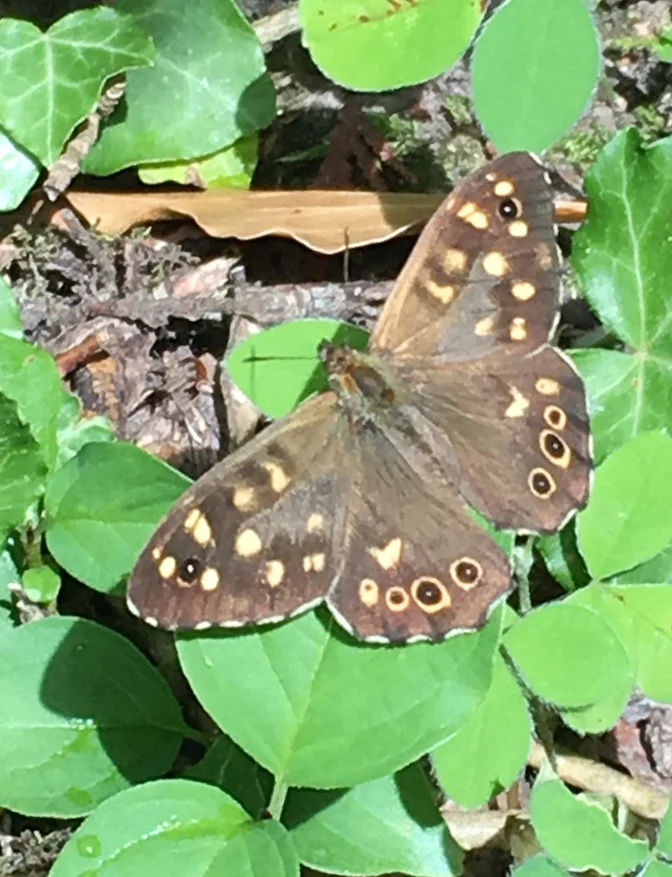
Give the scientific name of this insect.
Pararge aegeria
